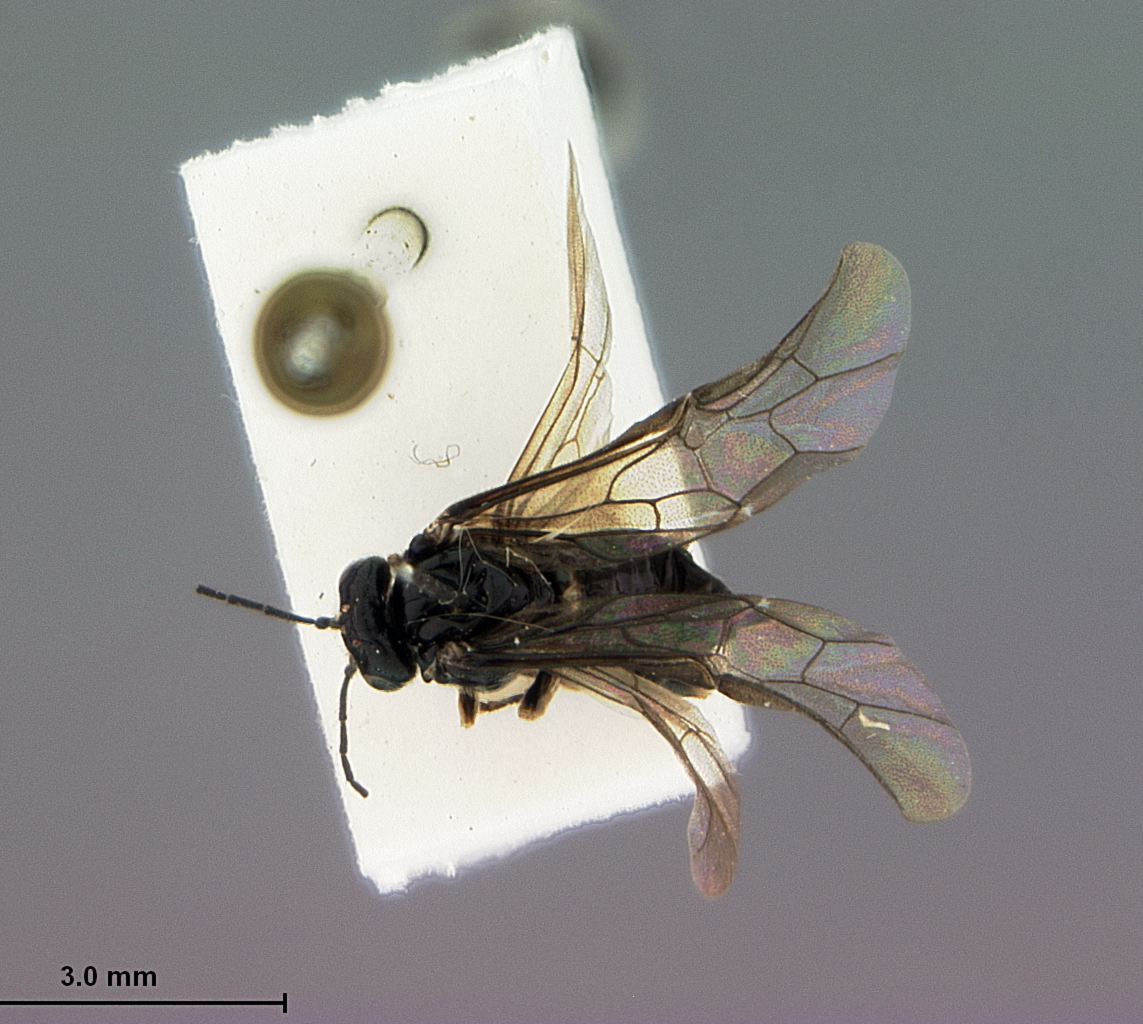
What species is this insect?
Notofenusa flinti
